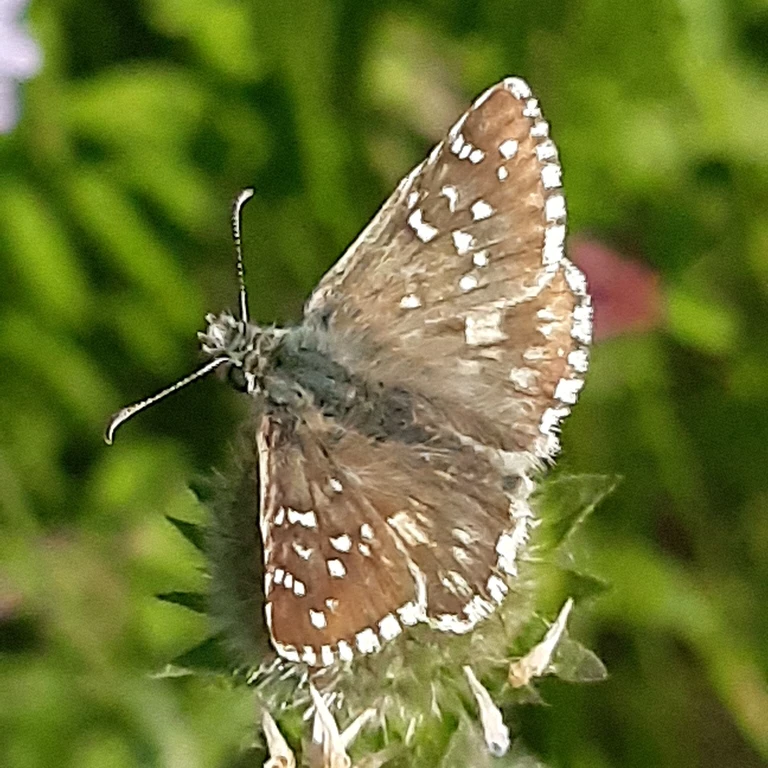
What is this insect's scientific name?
Pyrgus armoricanus
